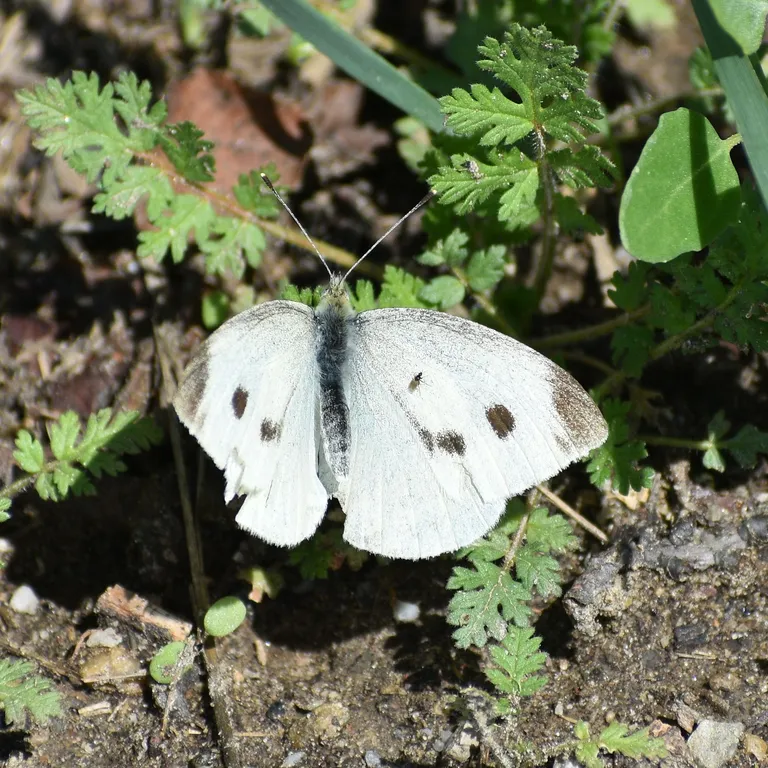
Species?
Pieris rapae
